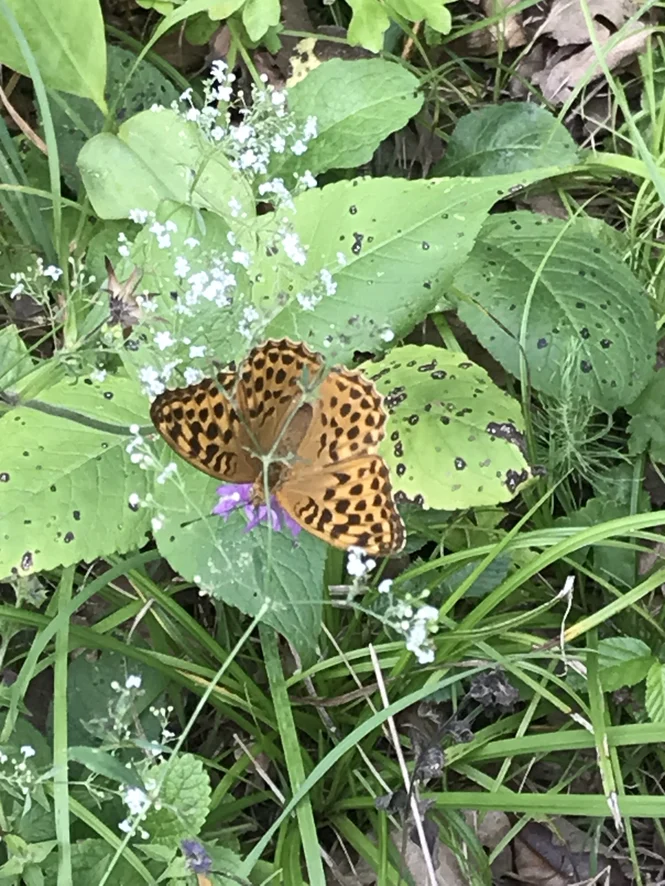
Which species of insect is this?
Argynnis paphia
